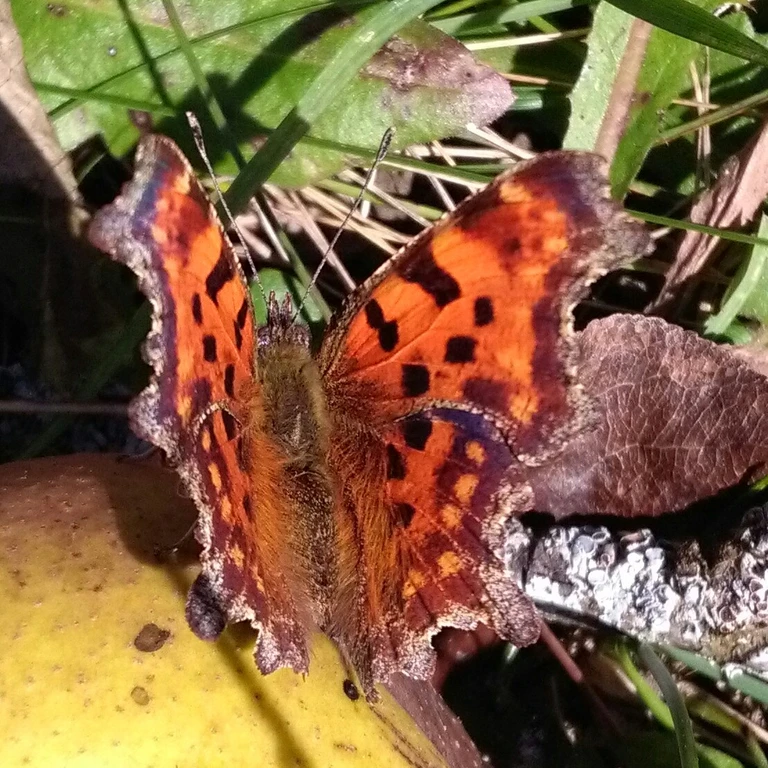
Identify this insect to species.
Polygonia c-album
